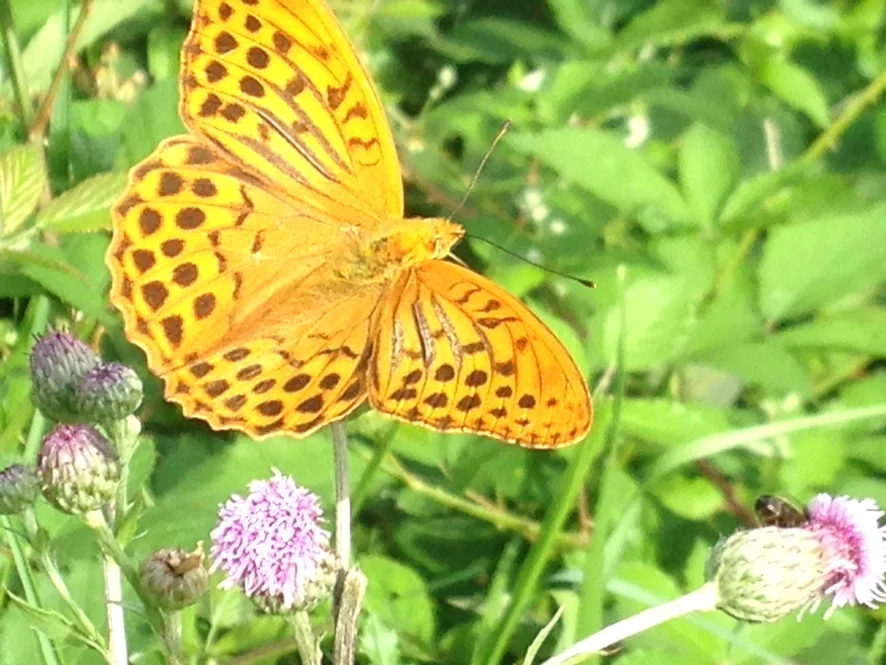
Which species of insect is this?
Argynnis paphia
